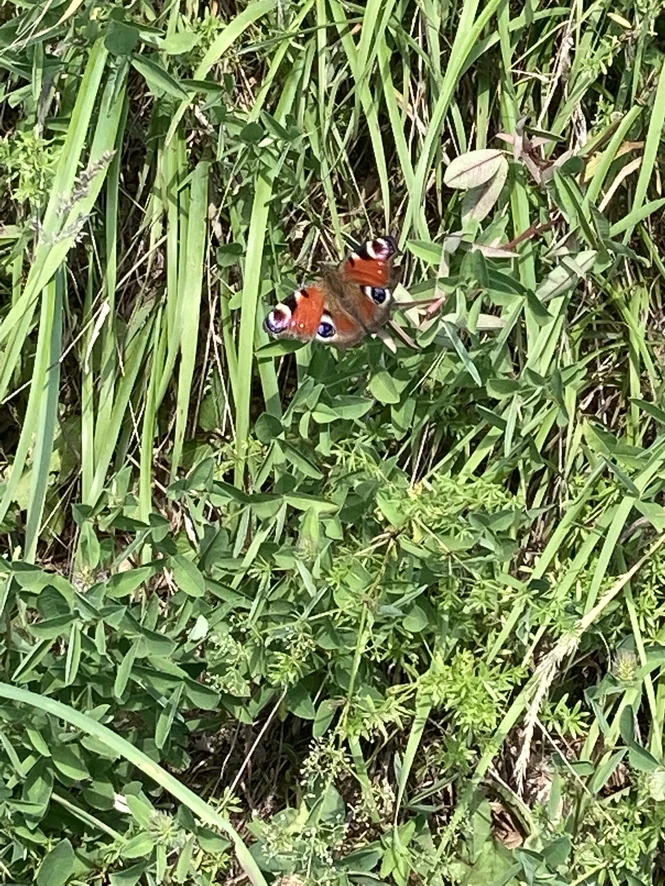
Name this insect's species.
Aglais io
